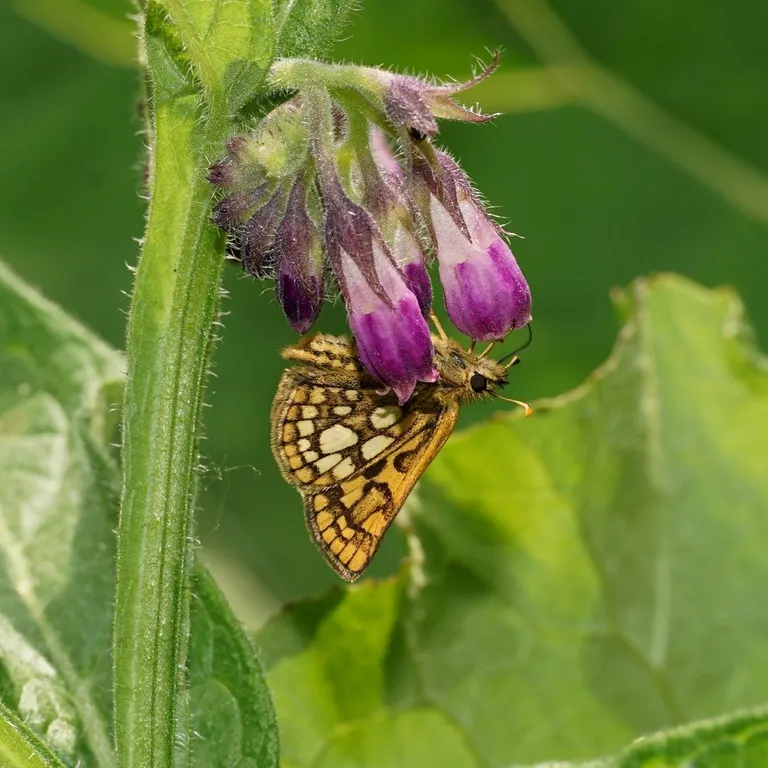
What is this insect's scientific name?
Carterocephalus palaemon
